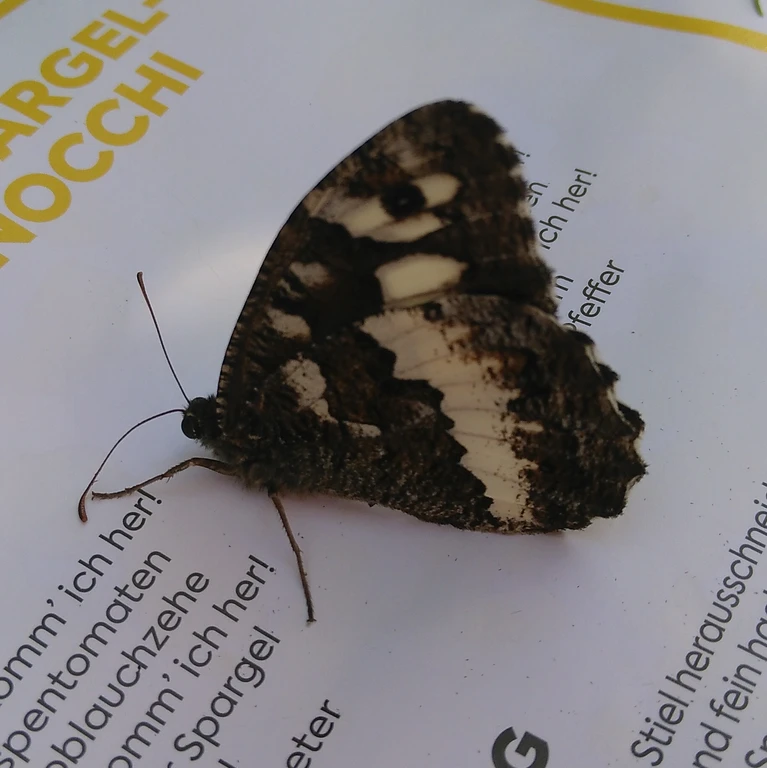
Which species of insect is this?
Brintesia circe
